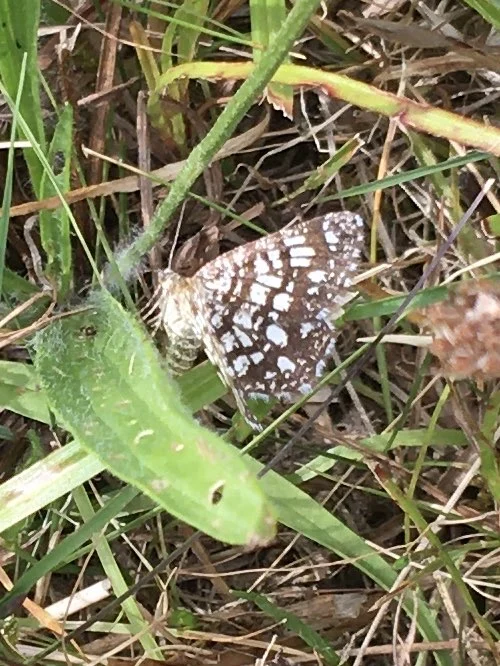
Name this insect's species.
Chiasmia clathrata
